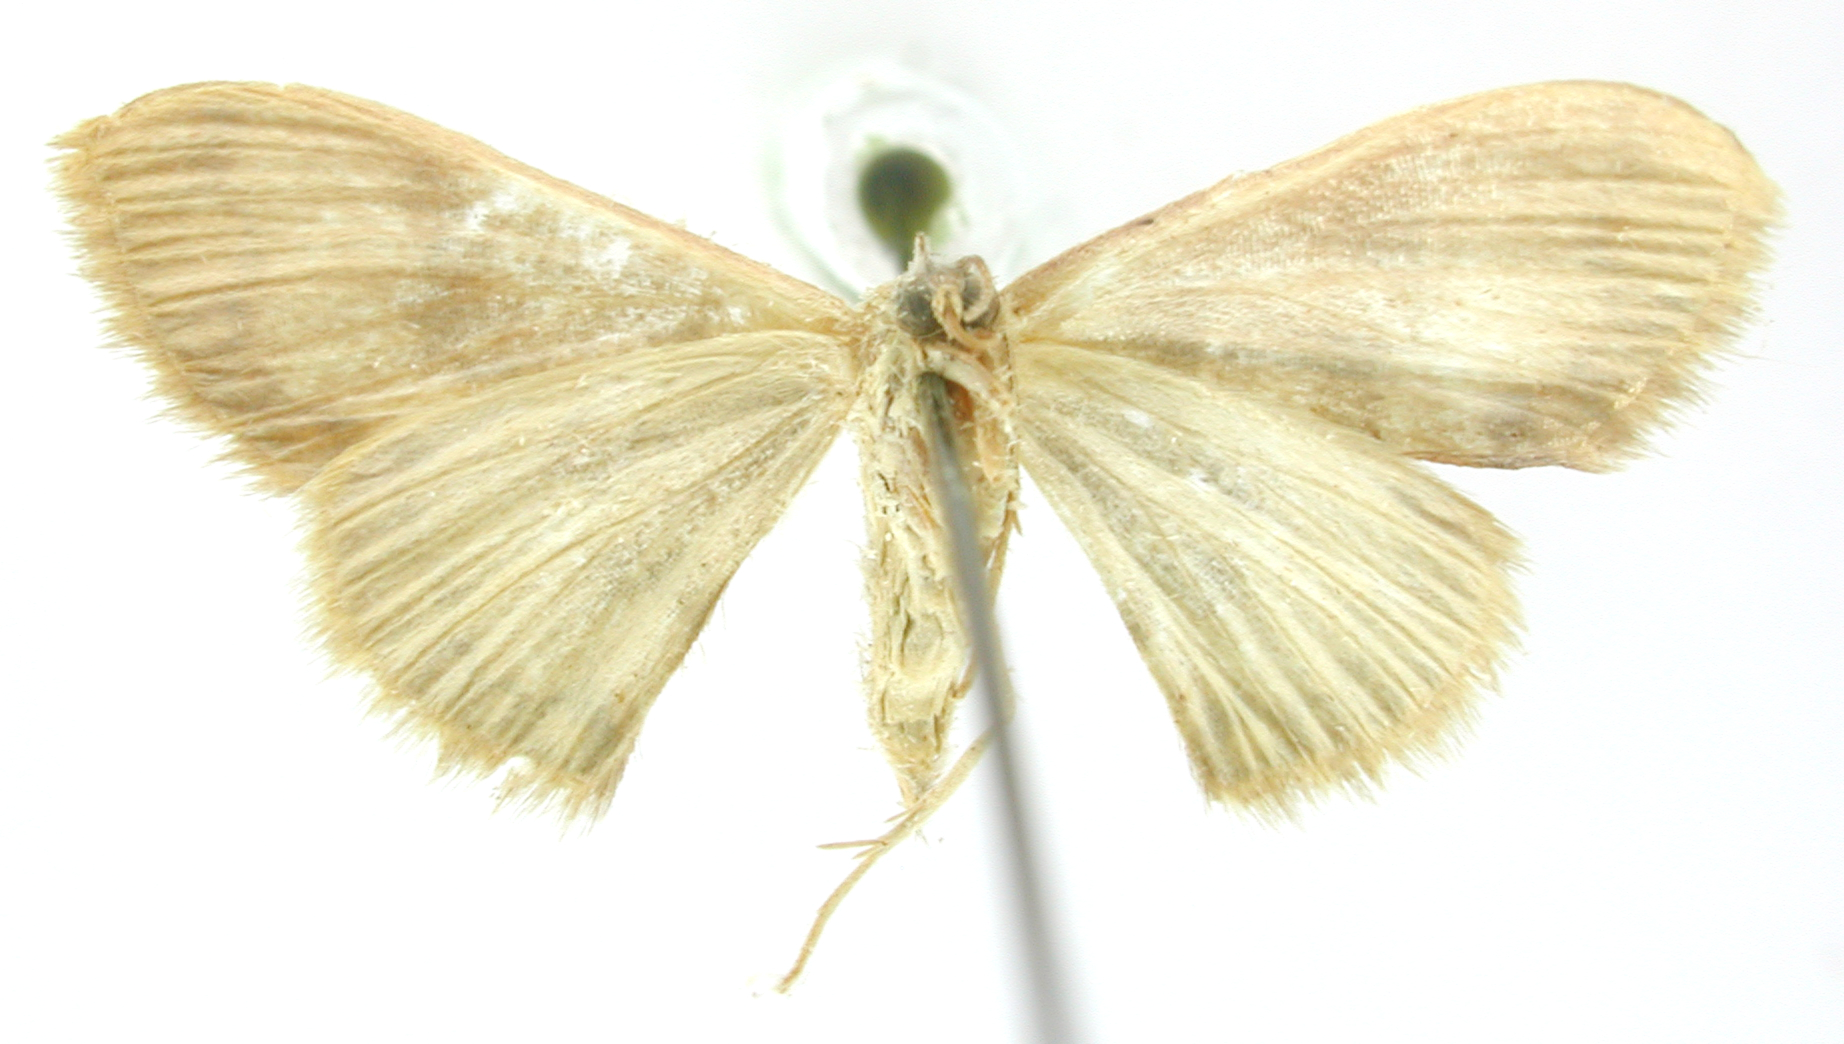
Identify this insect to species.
Haemalea astota
